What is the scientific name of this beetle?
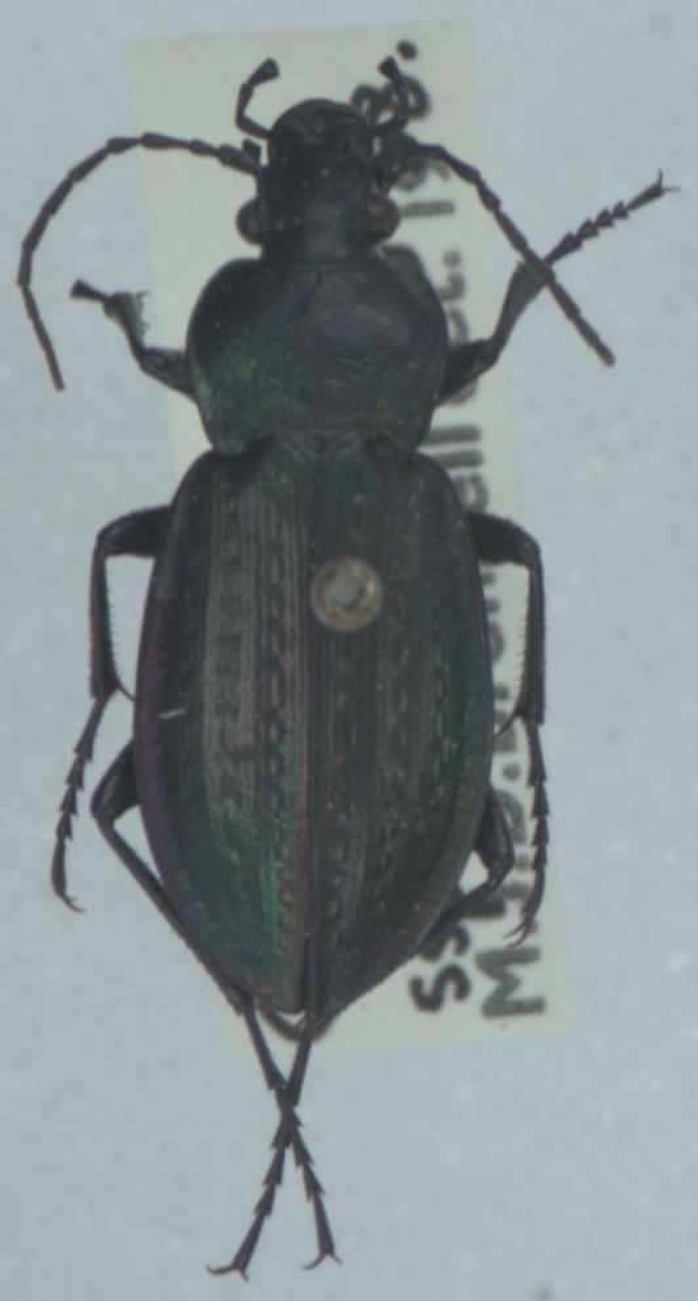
Carabus arvensis
